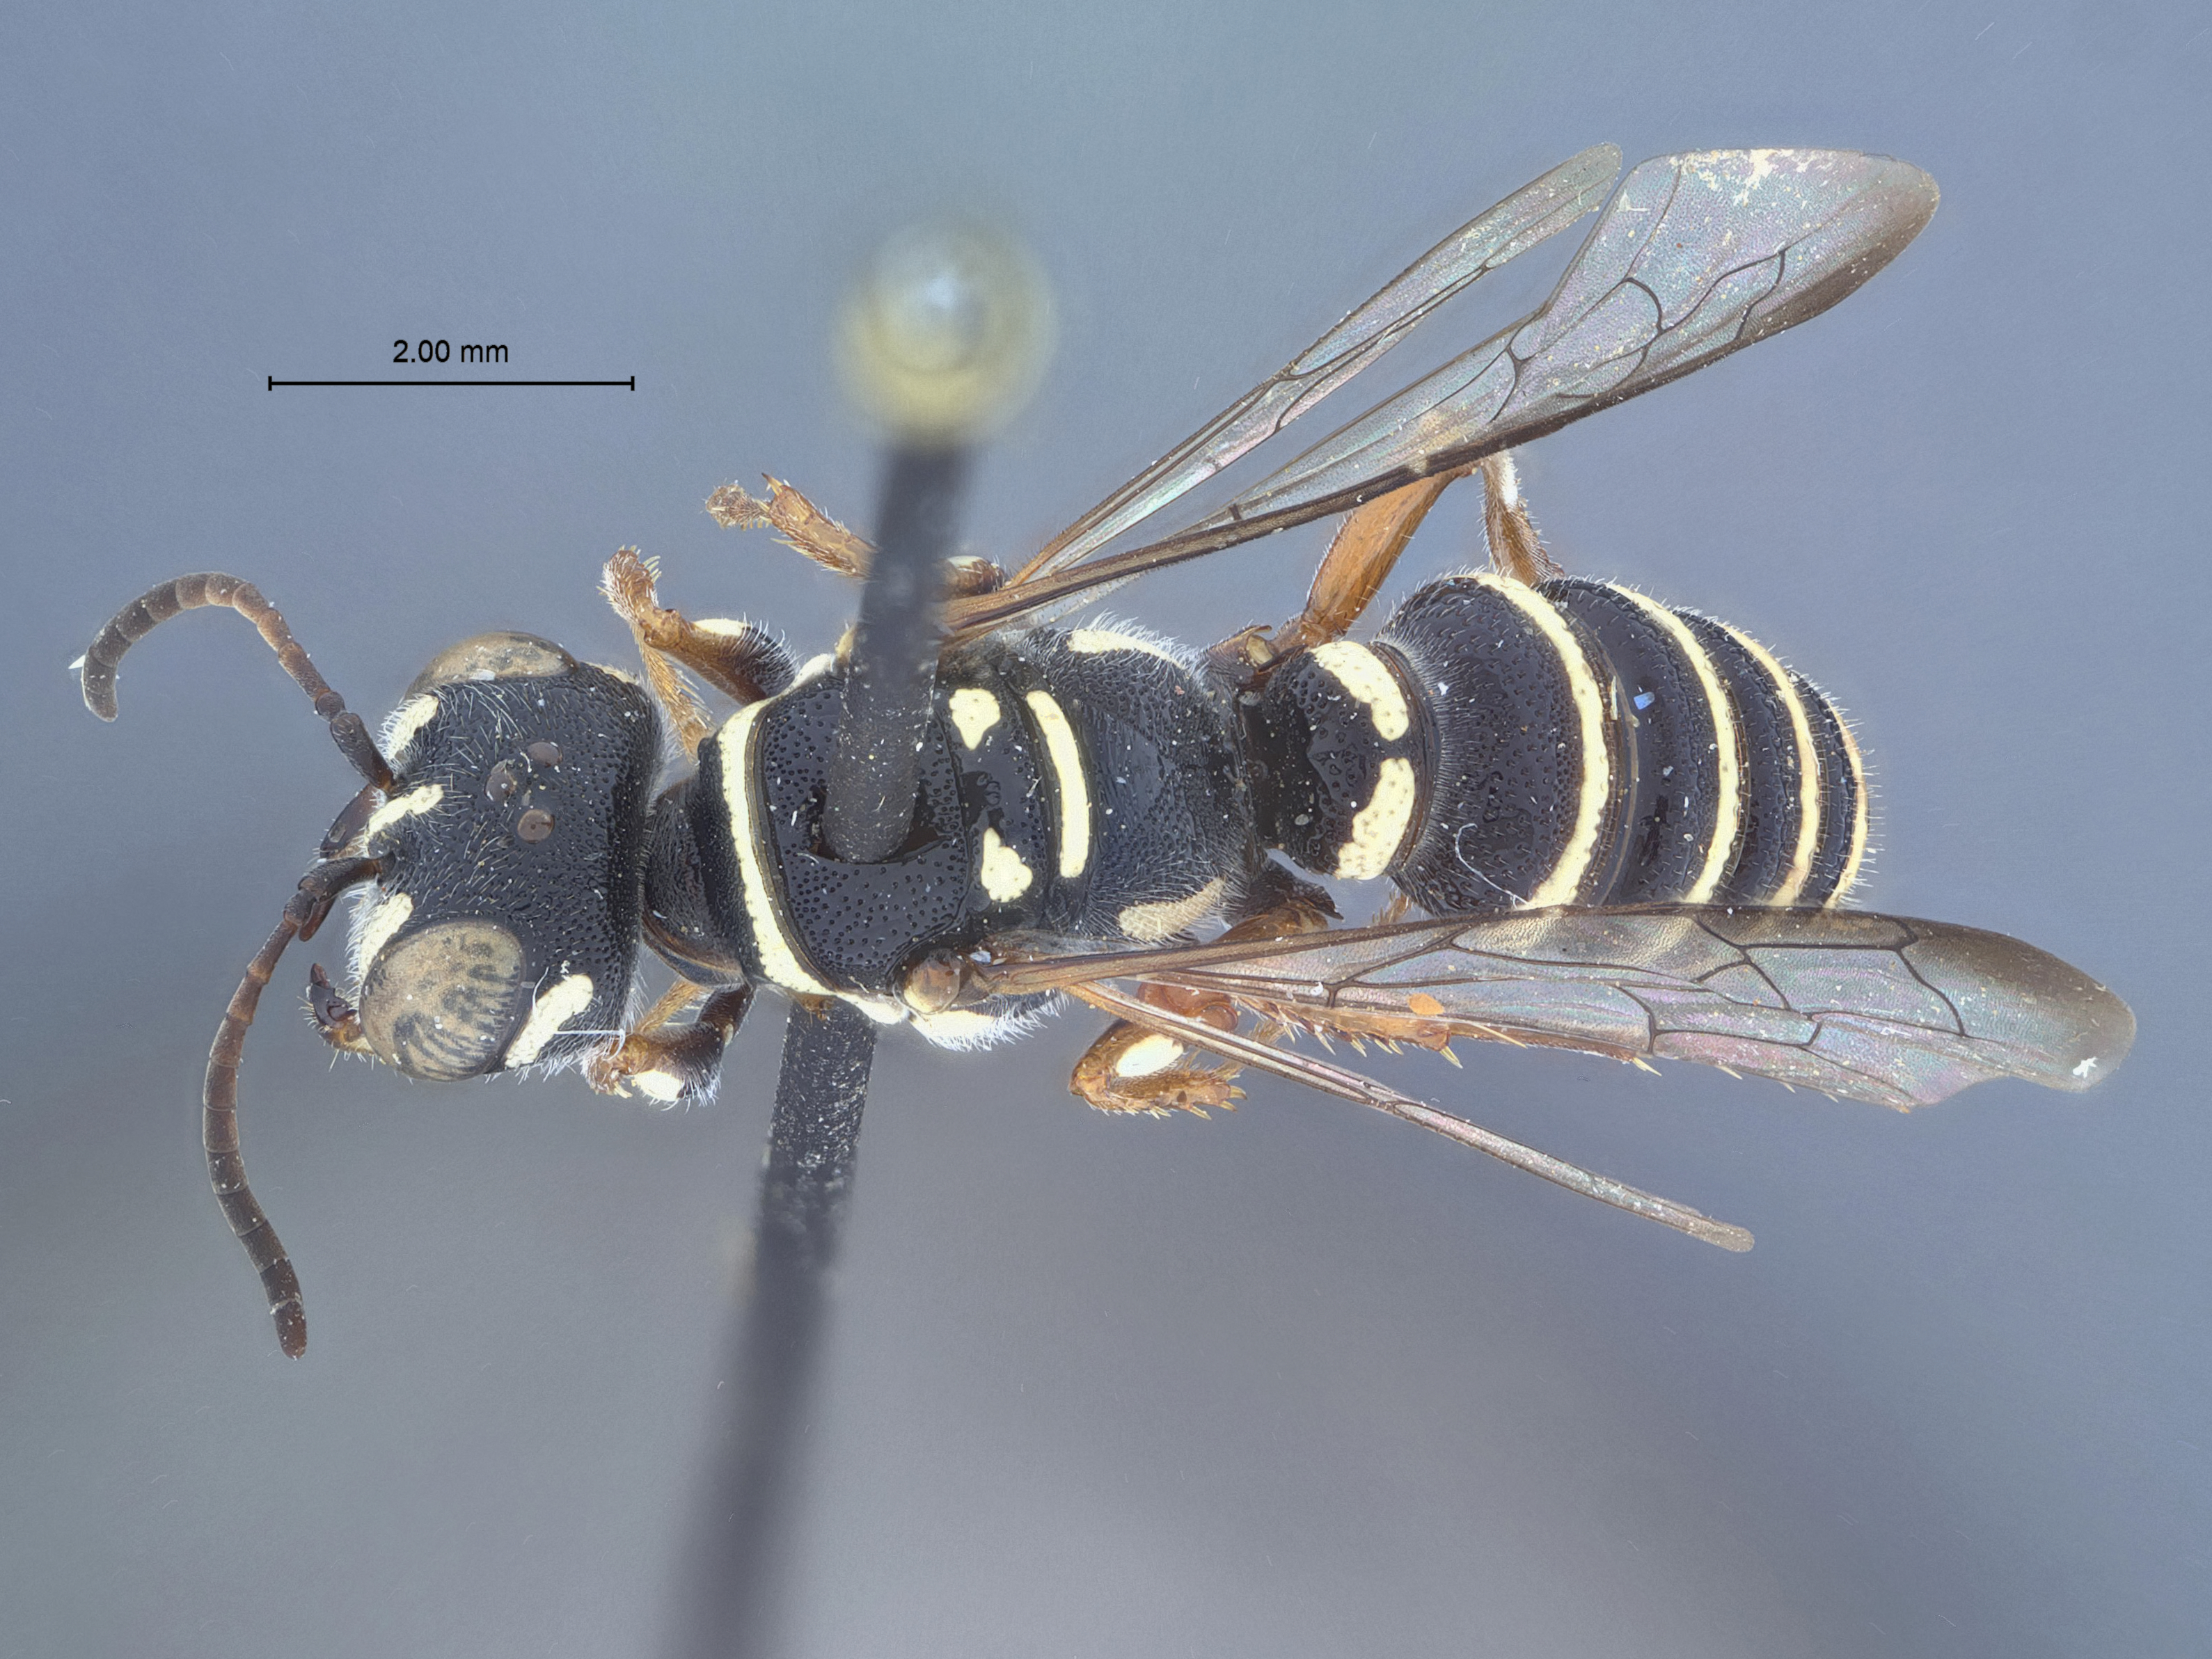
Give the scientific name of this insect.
Eucerceris baccharidis
